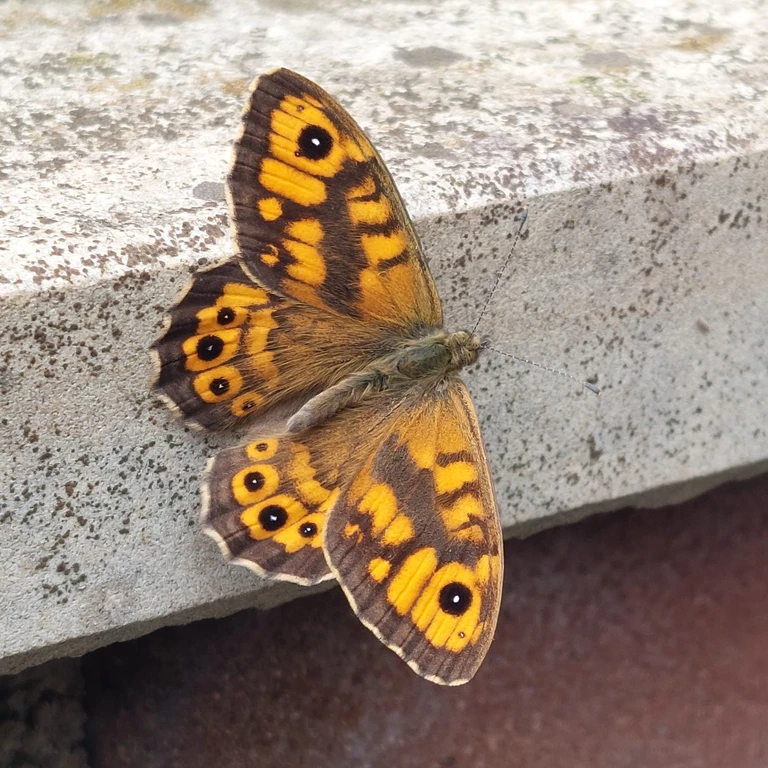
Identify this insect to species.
Lasiommata megera (also Pararge megera)
